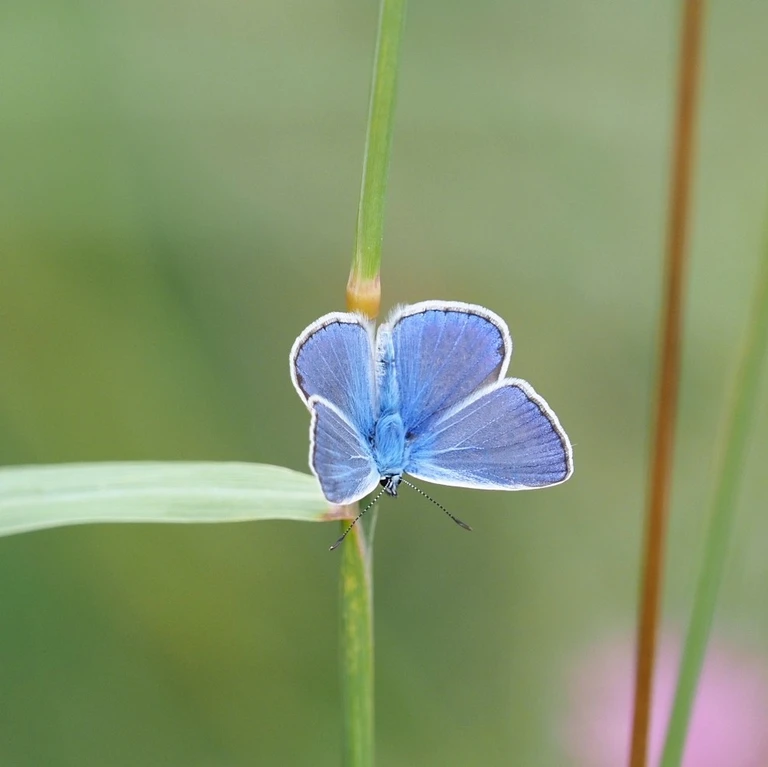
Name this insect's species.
Polyommatus icarus
